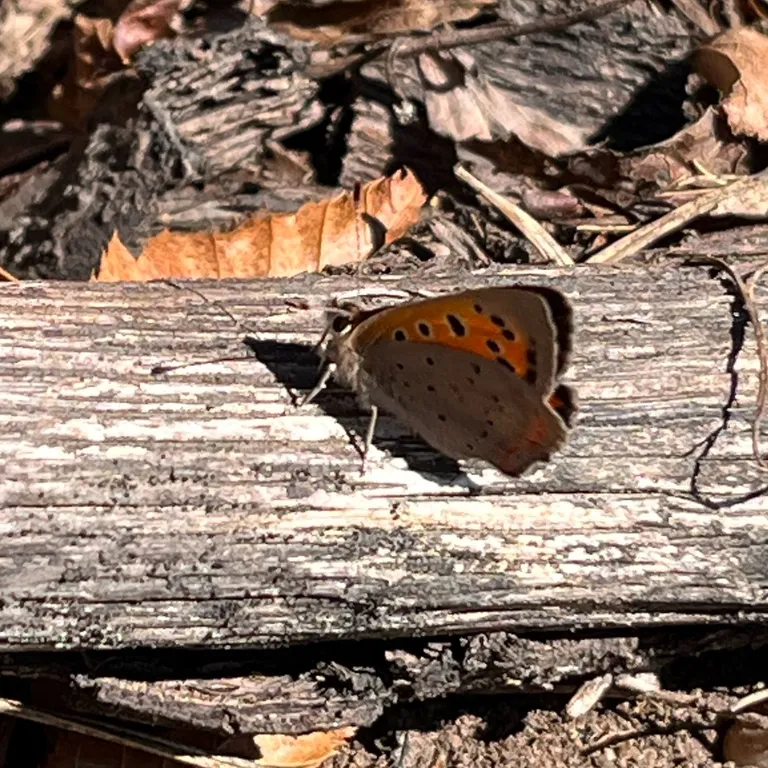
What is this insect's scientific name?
Lycaena phlaeas
